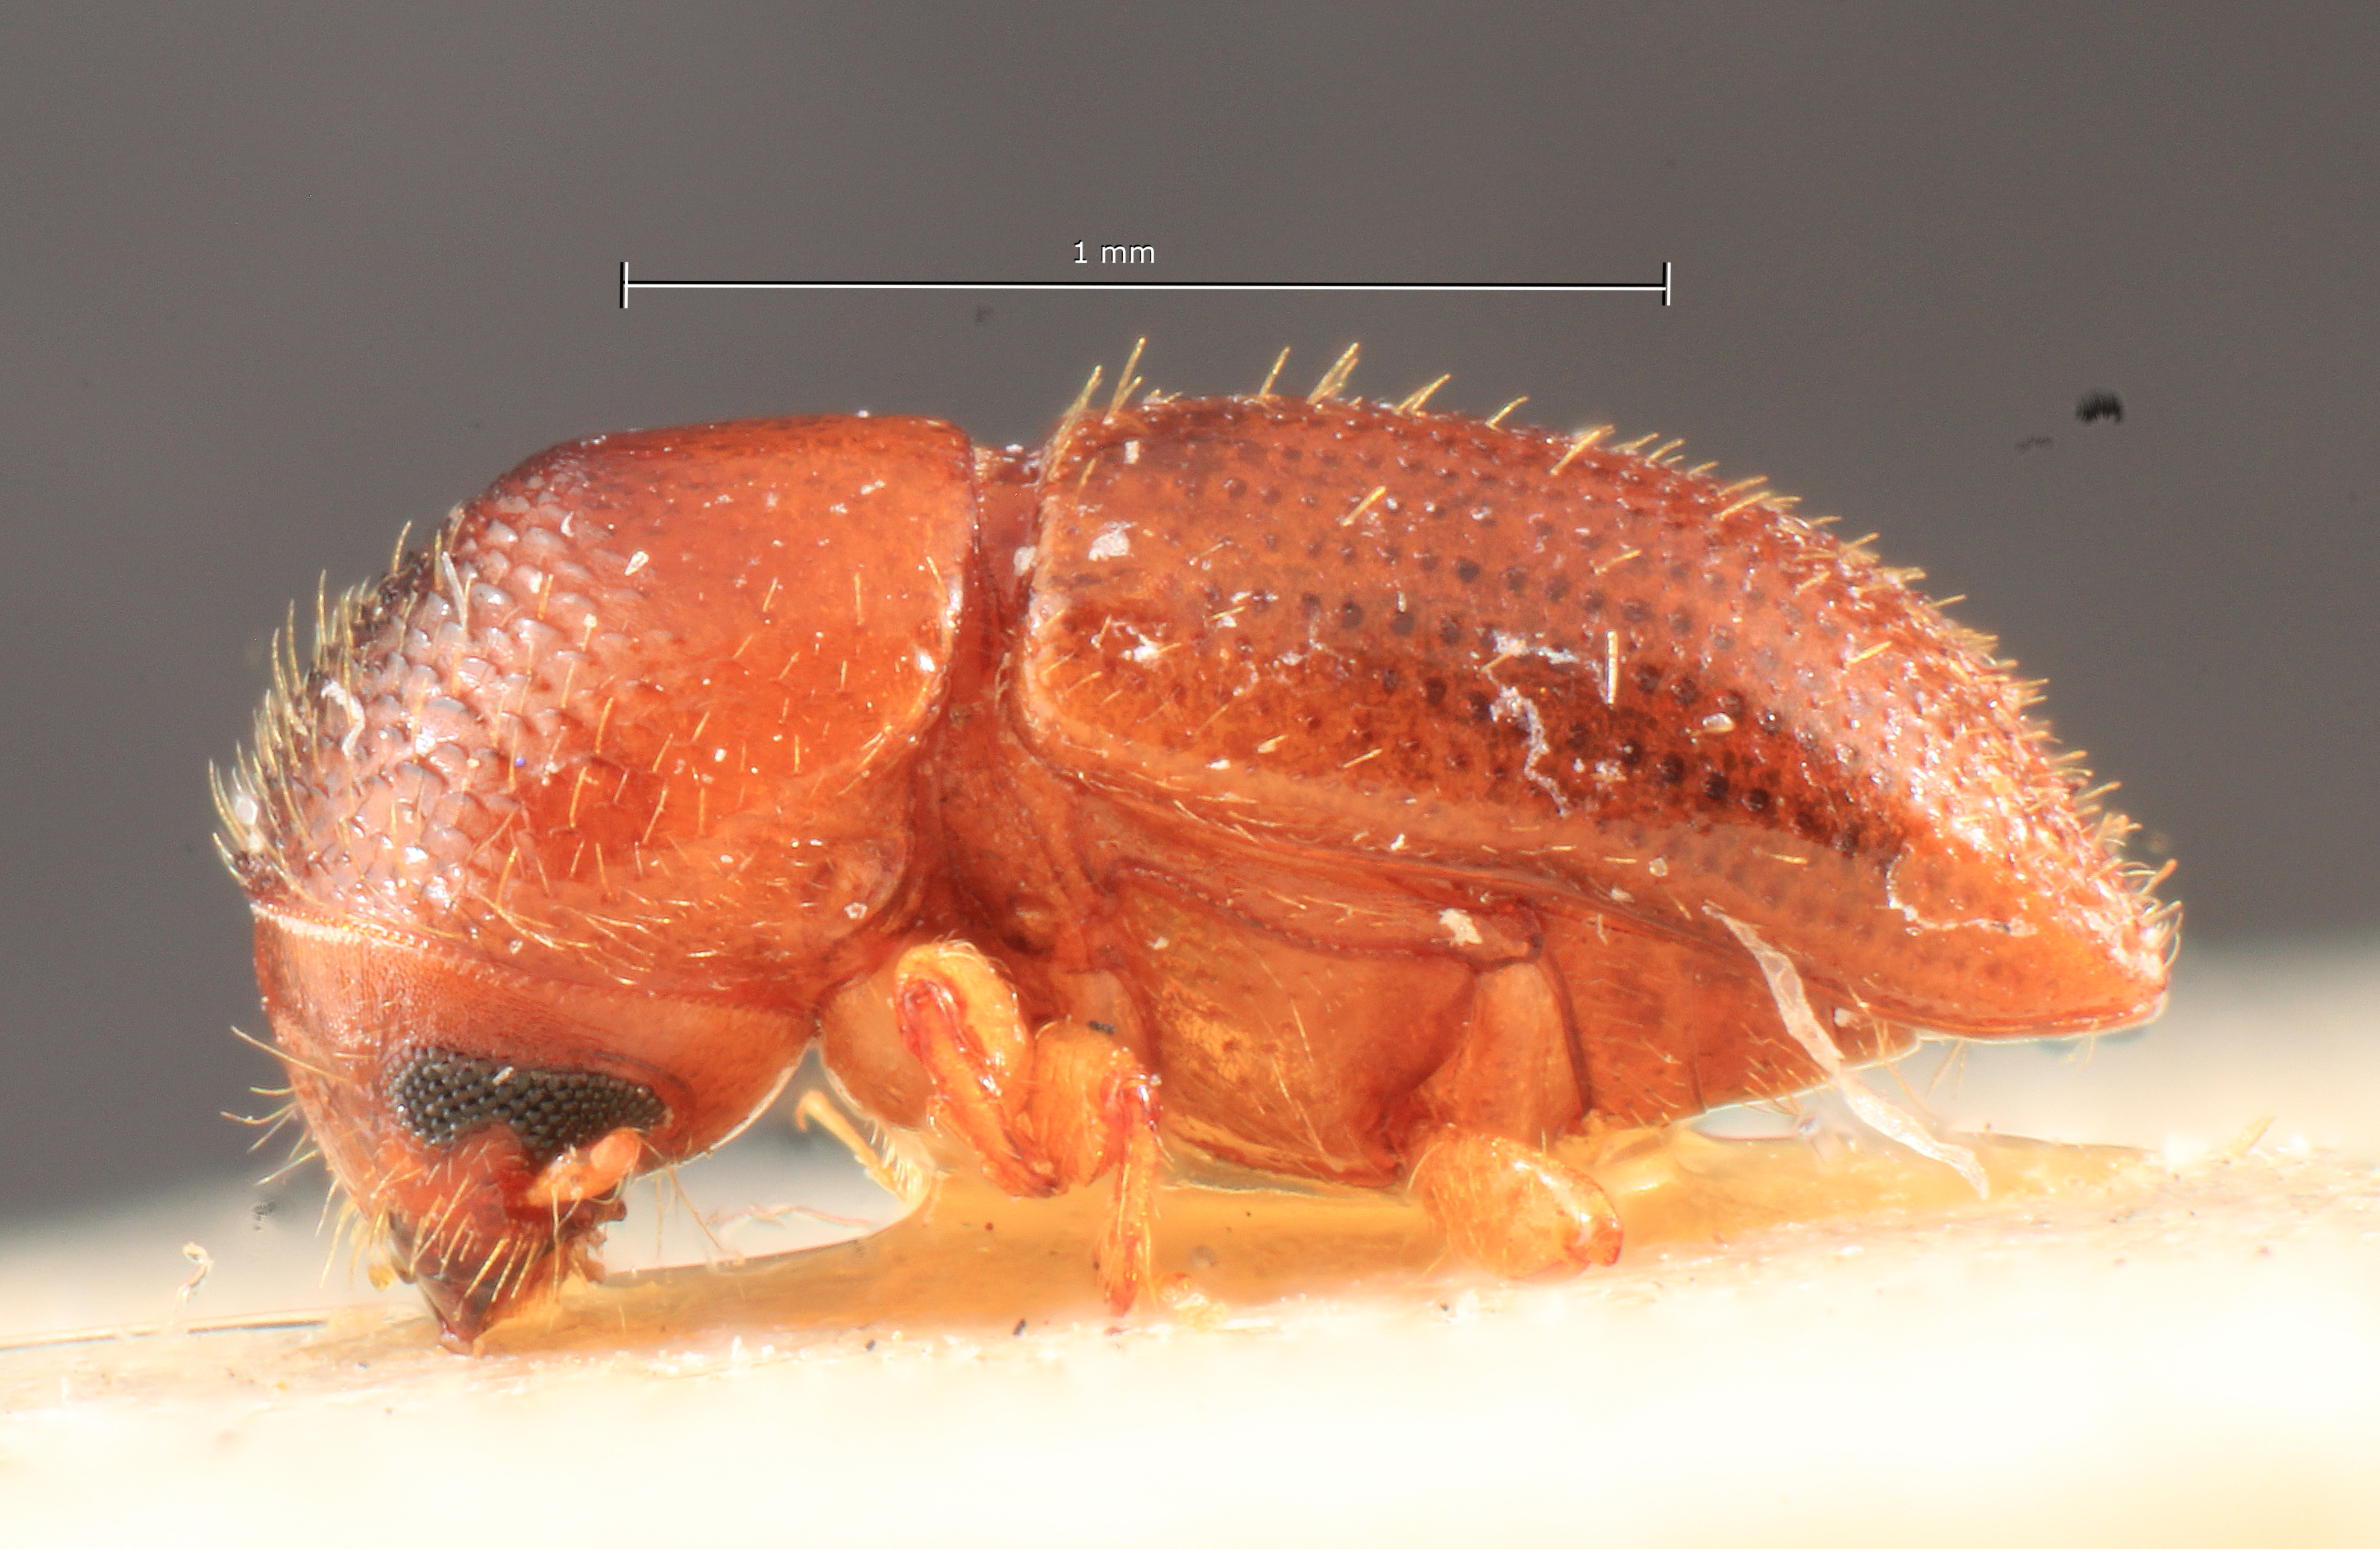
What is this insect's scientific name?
Xyleborus subasperulus
